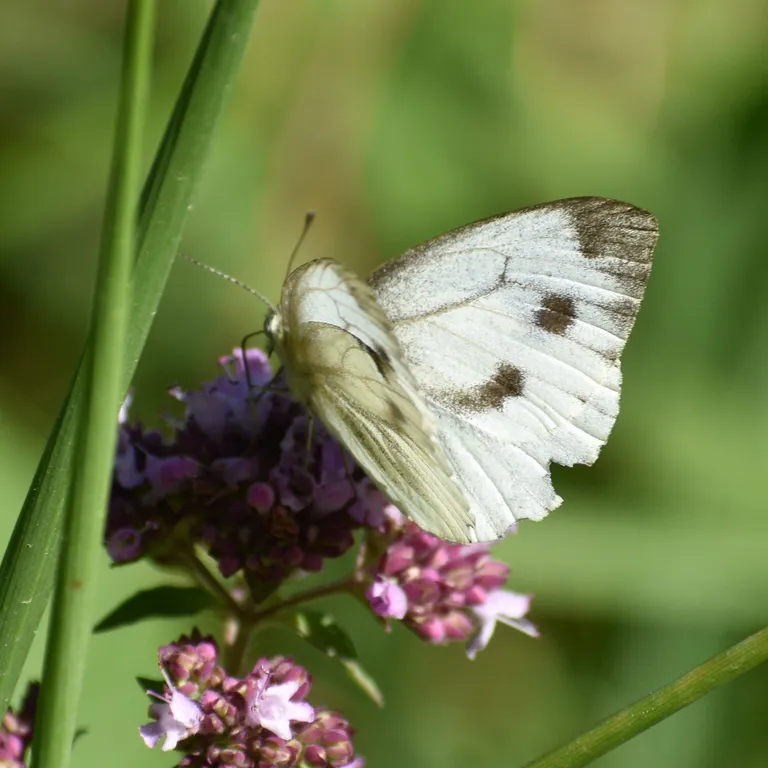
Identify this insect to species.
Pieris napi
